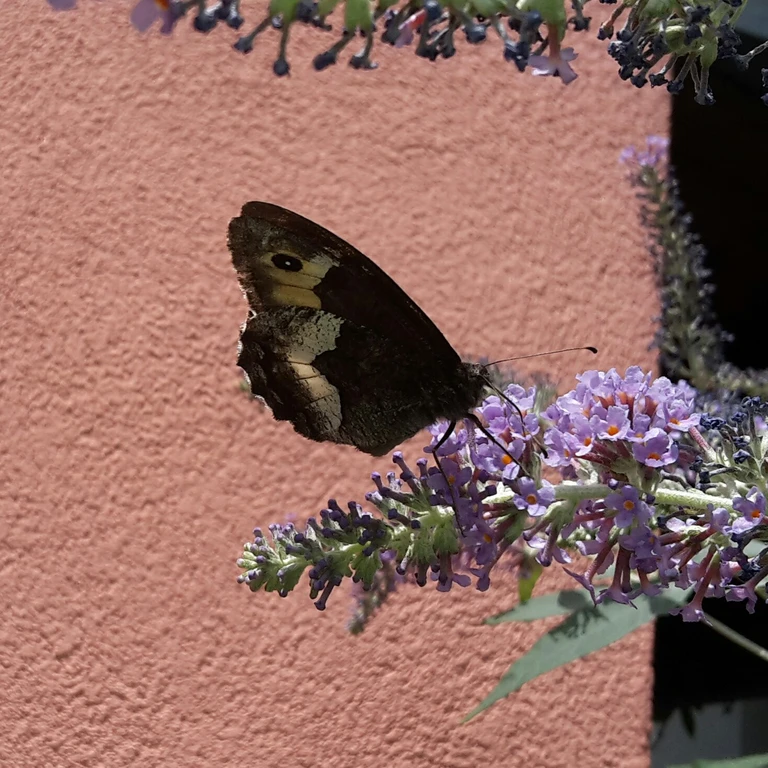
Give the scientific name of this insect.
Hipparchia alcyone
